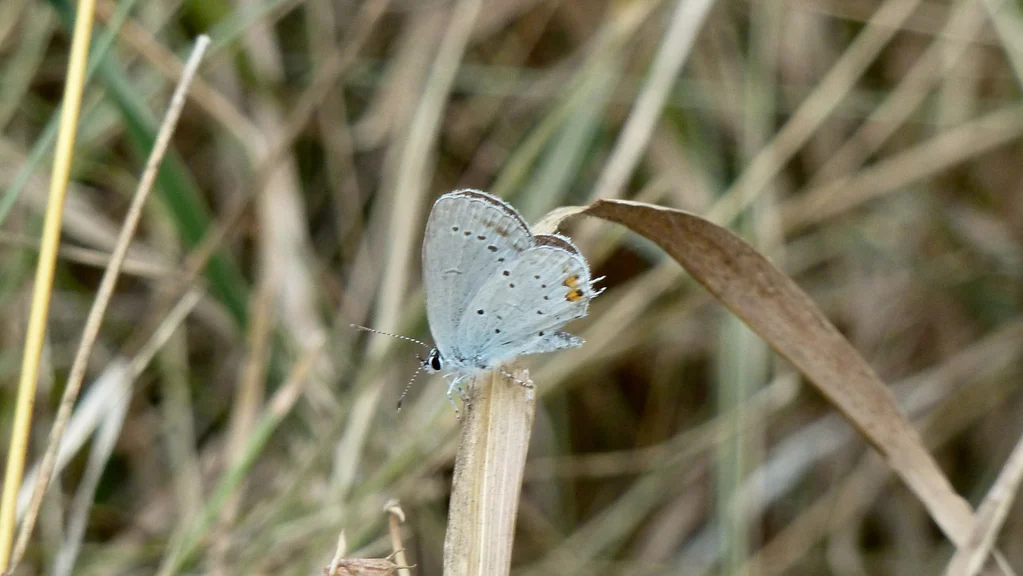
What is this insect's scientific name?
Cupido argiades (also Elkalyce argiades)
